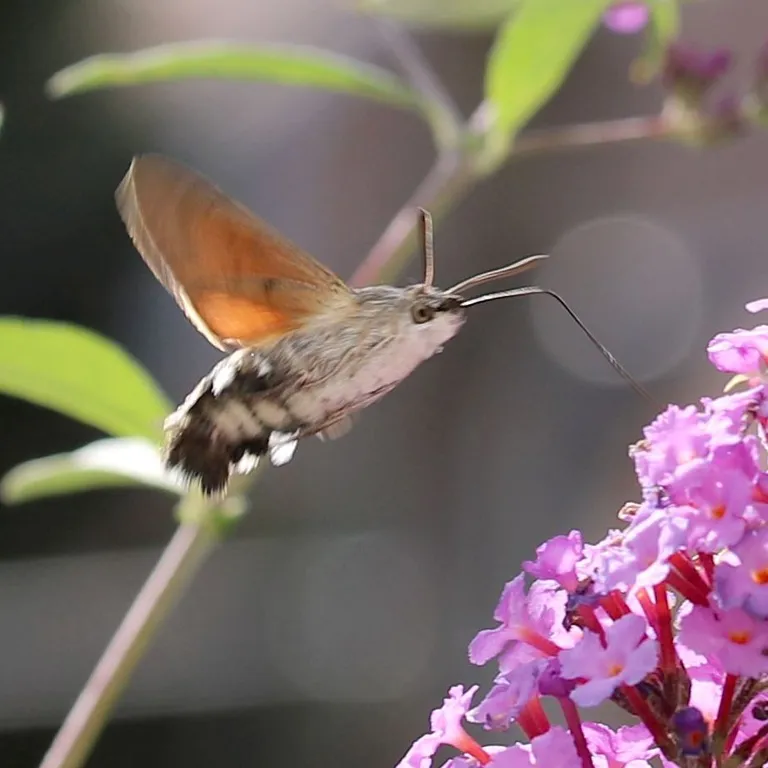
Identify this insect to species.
Macroglossum stellatarum
